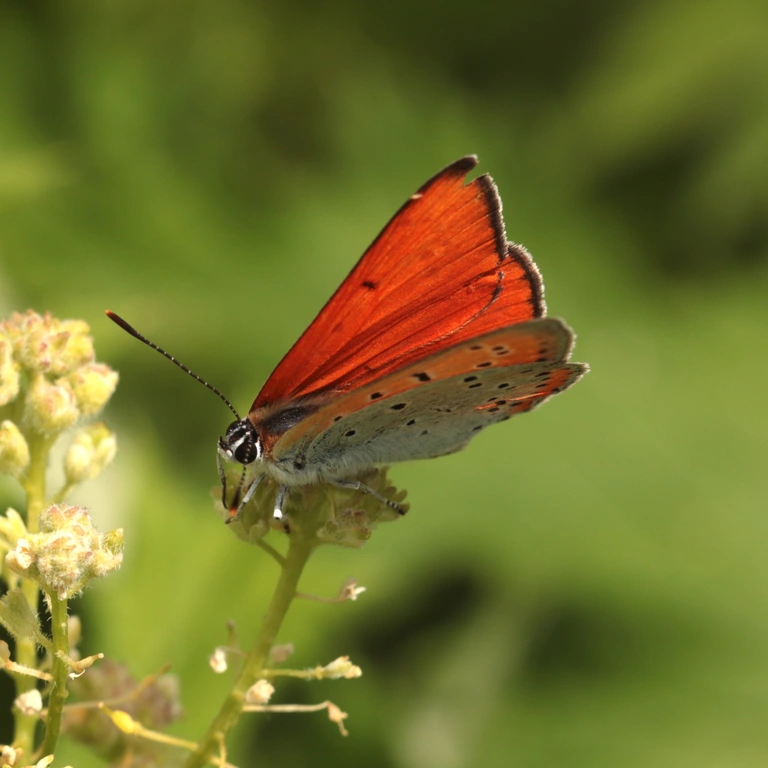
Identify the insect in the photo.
Lycaena dispar
